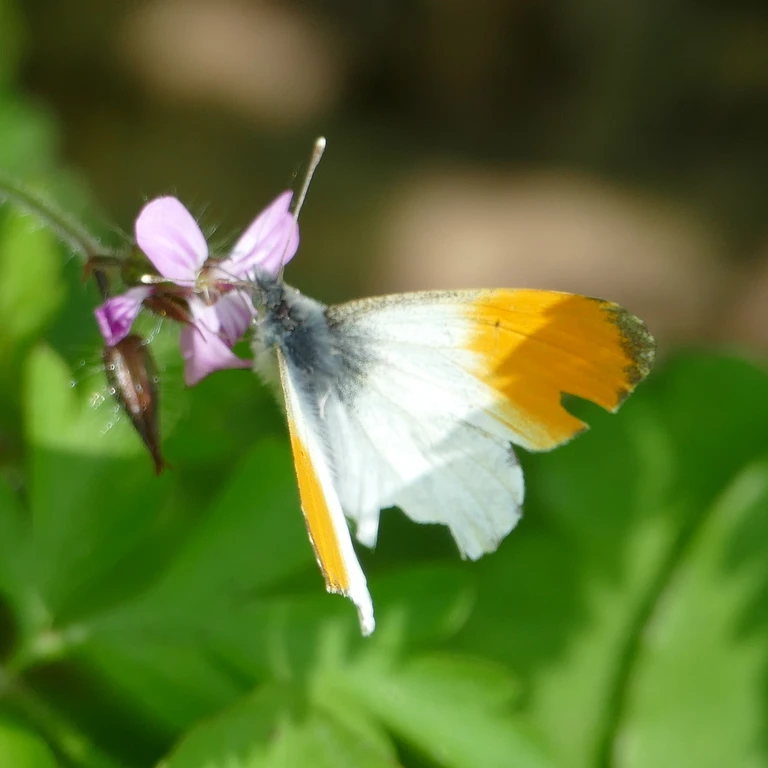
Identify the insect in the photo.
Anthocharis cardamines
